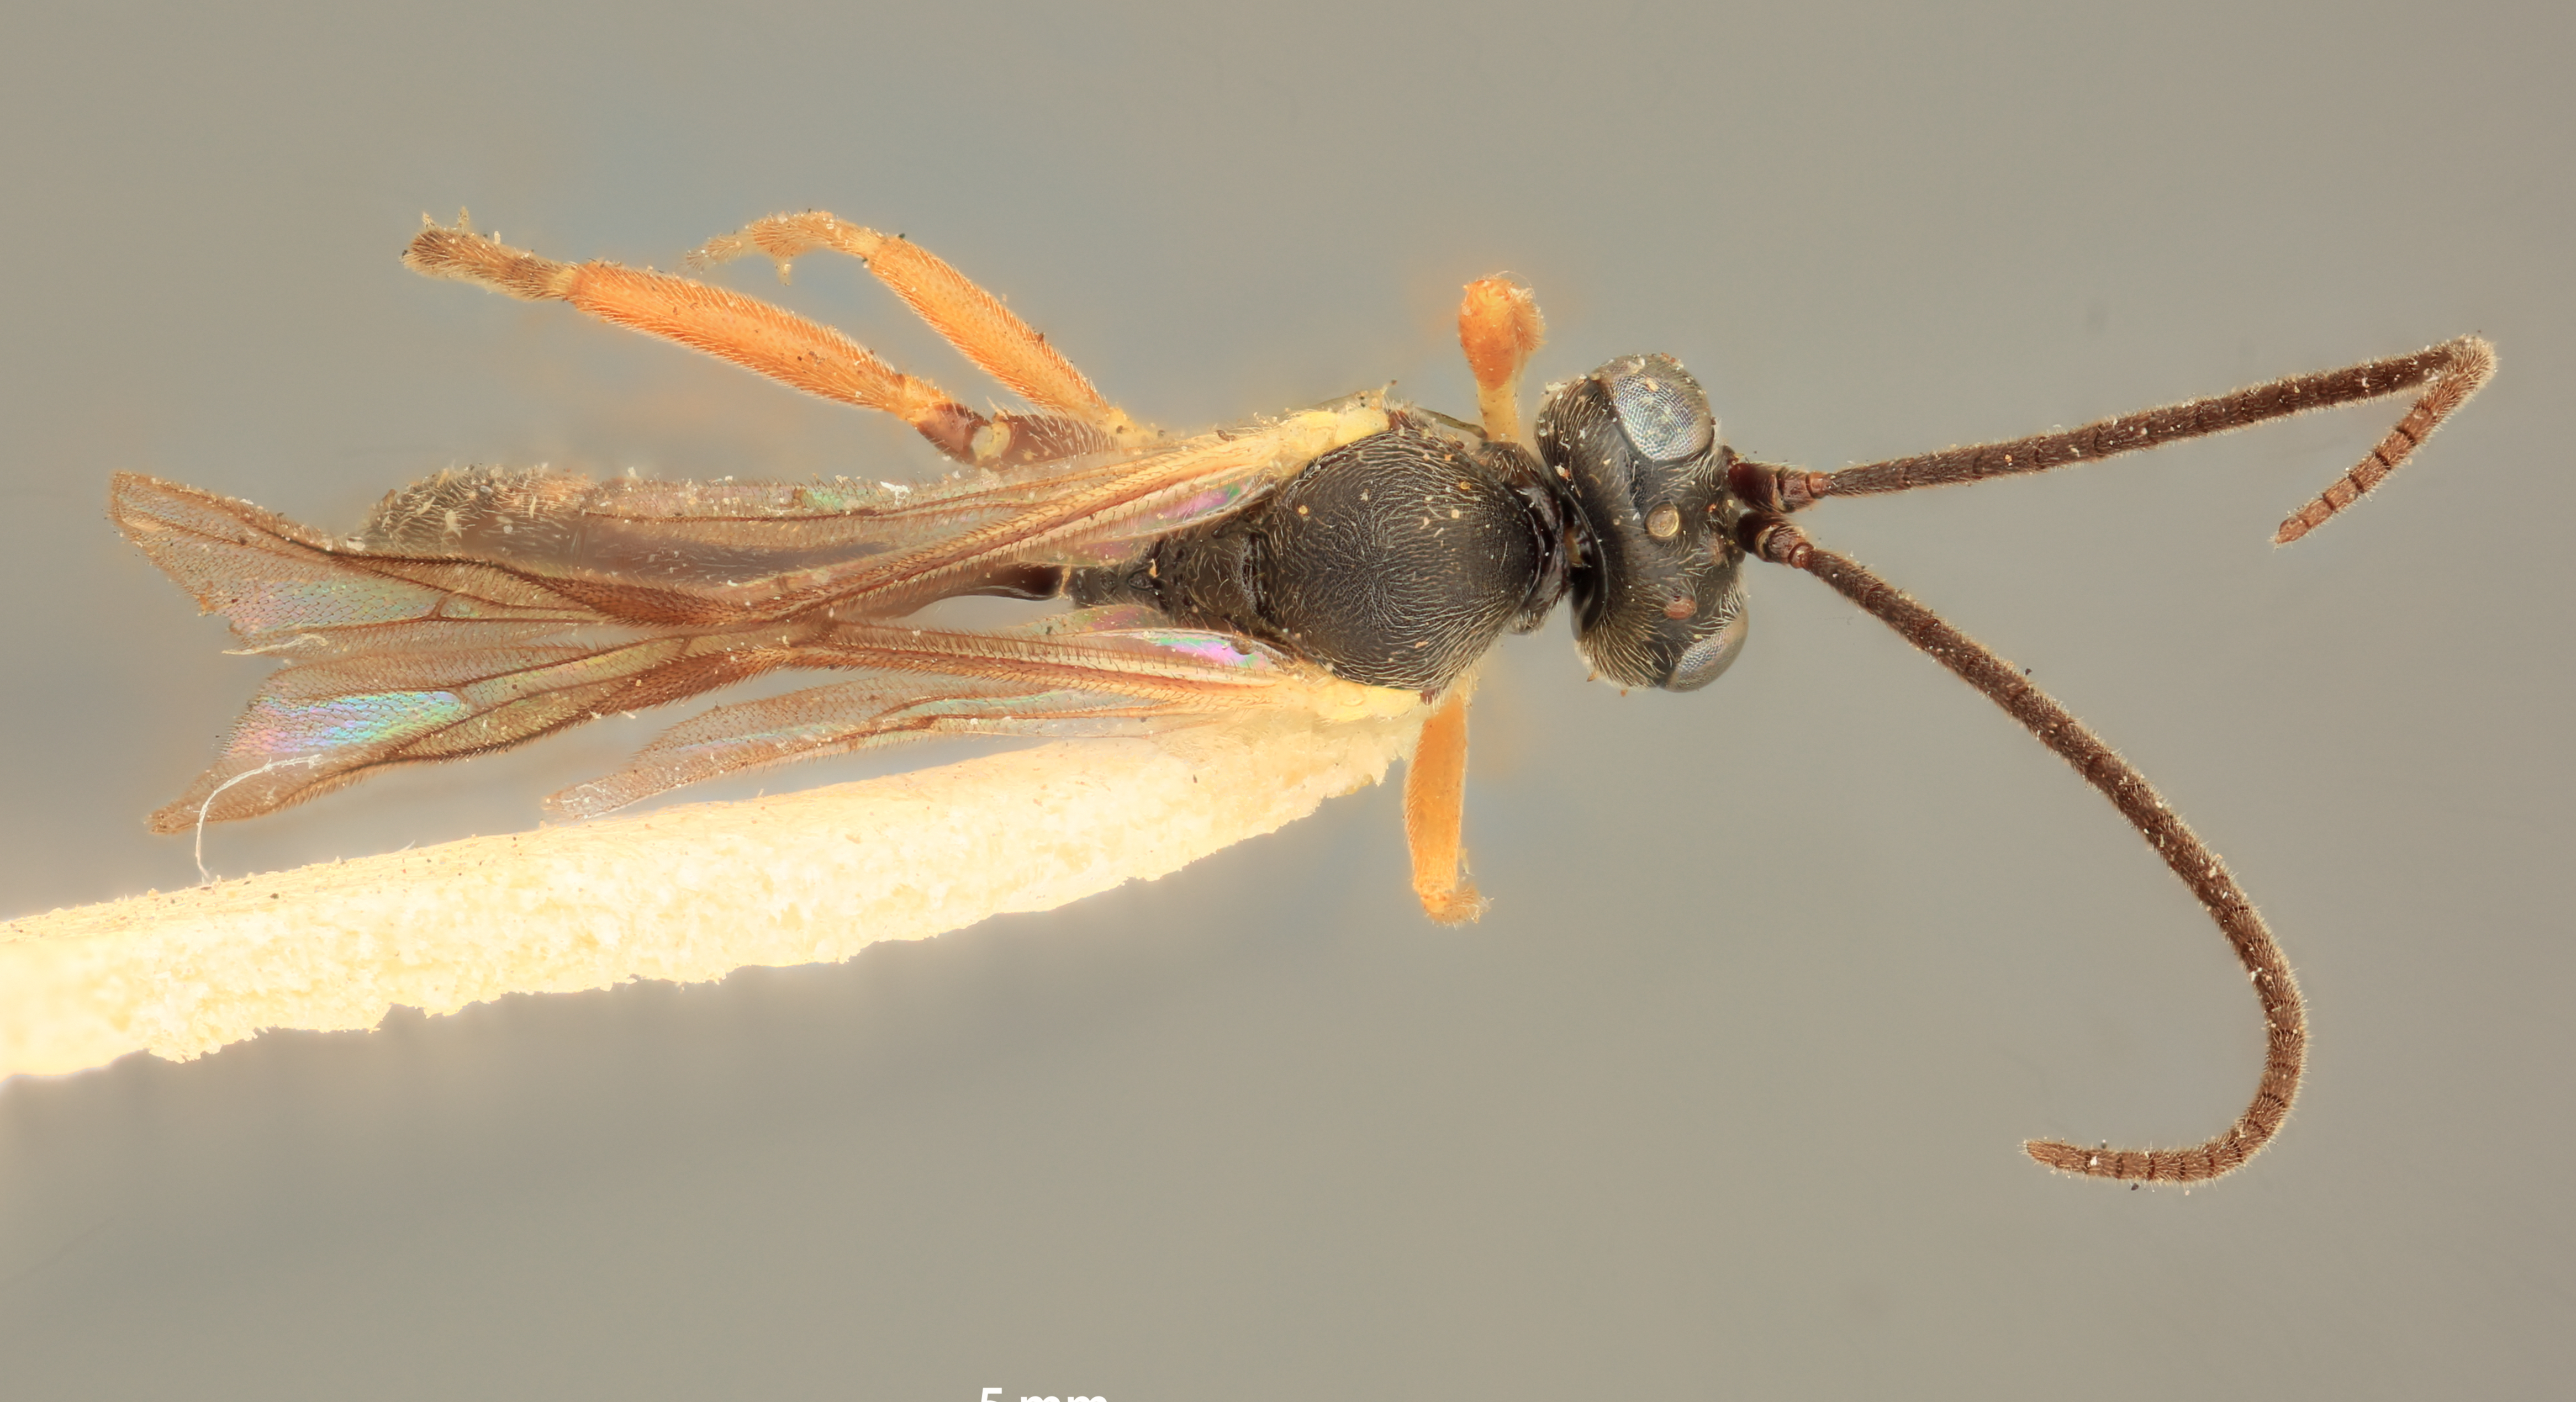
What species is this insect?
Campoplex woonandi
